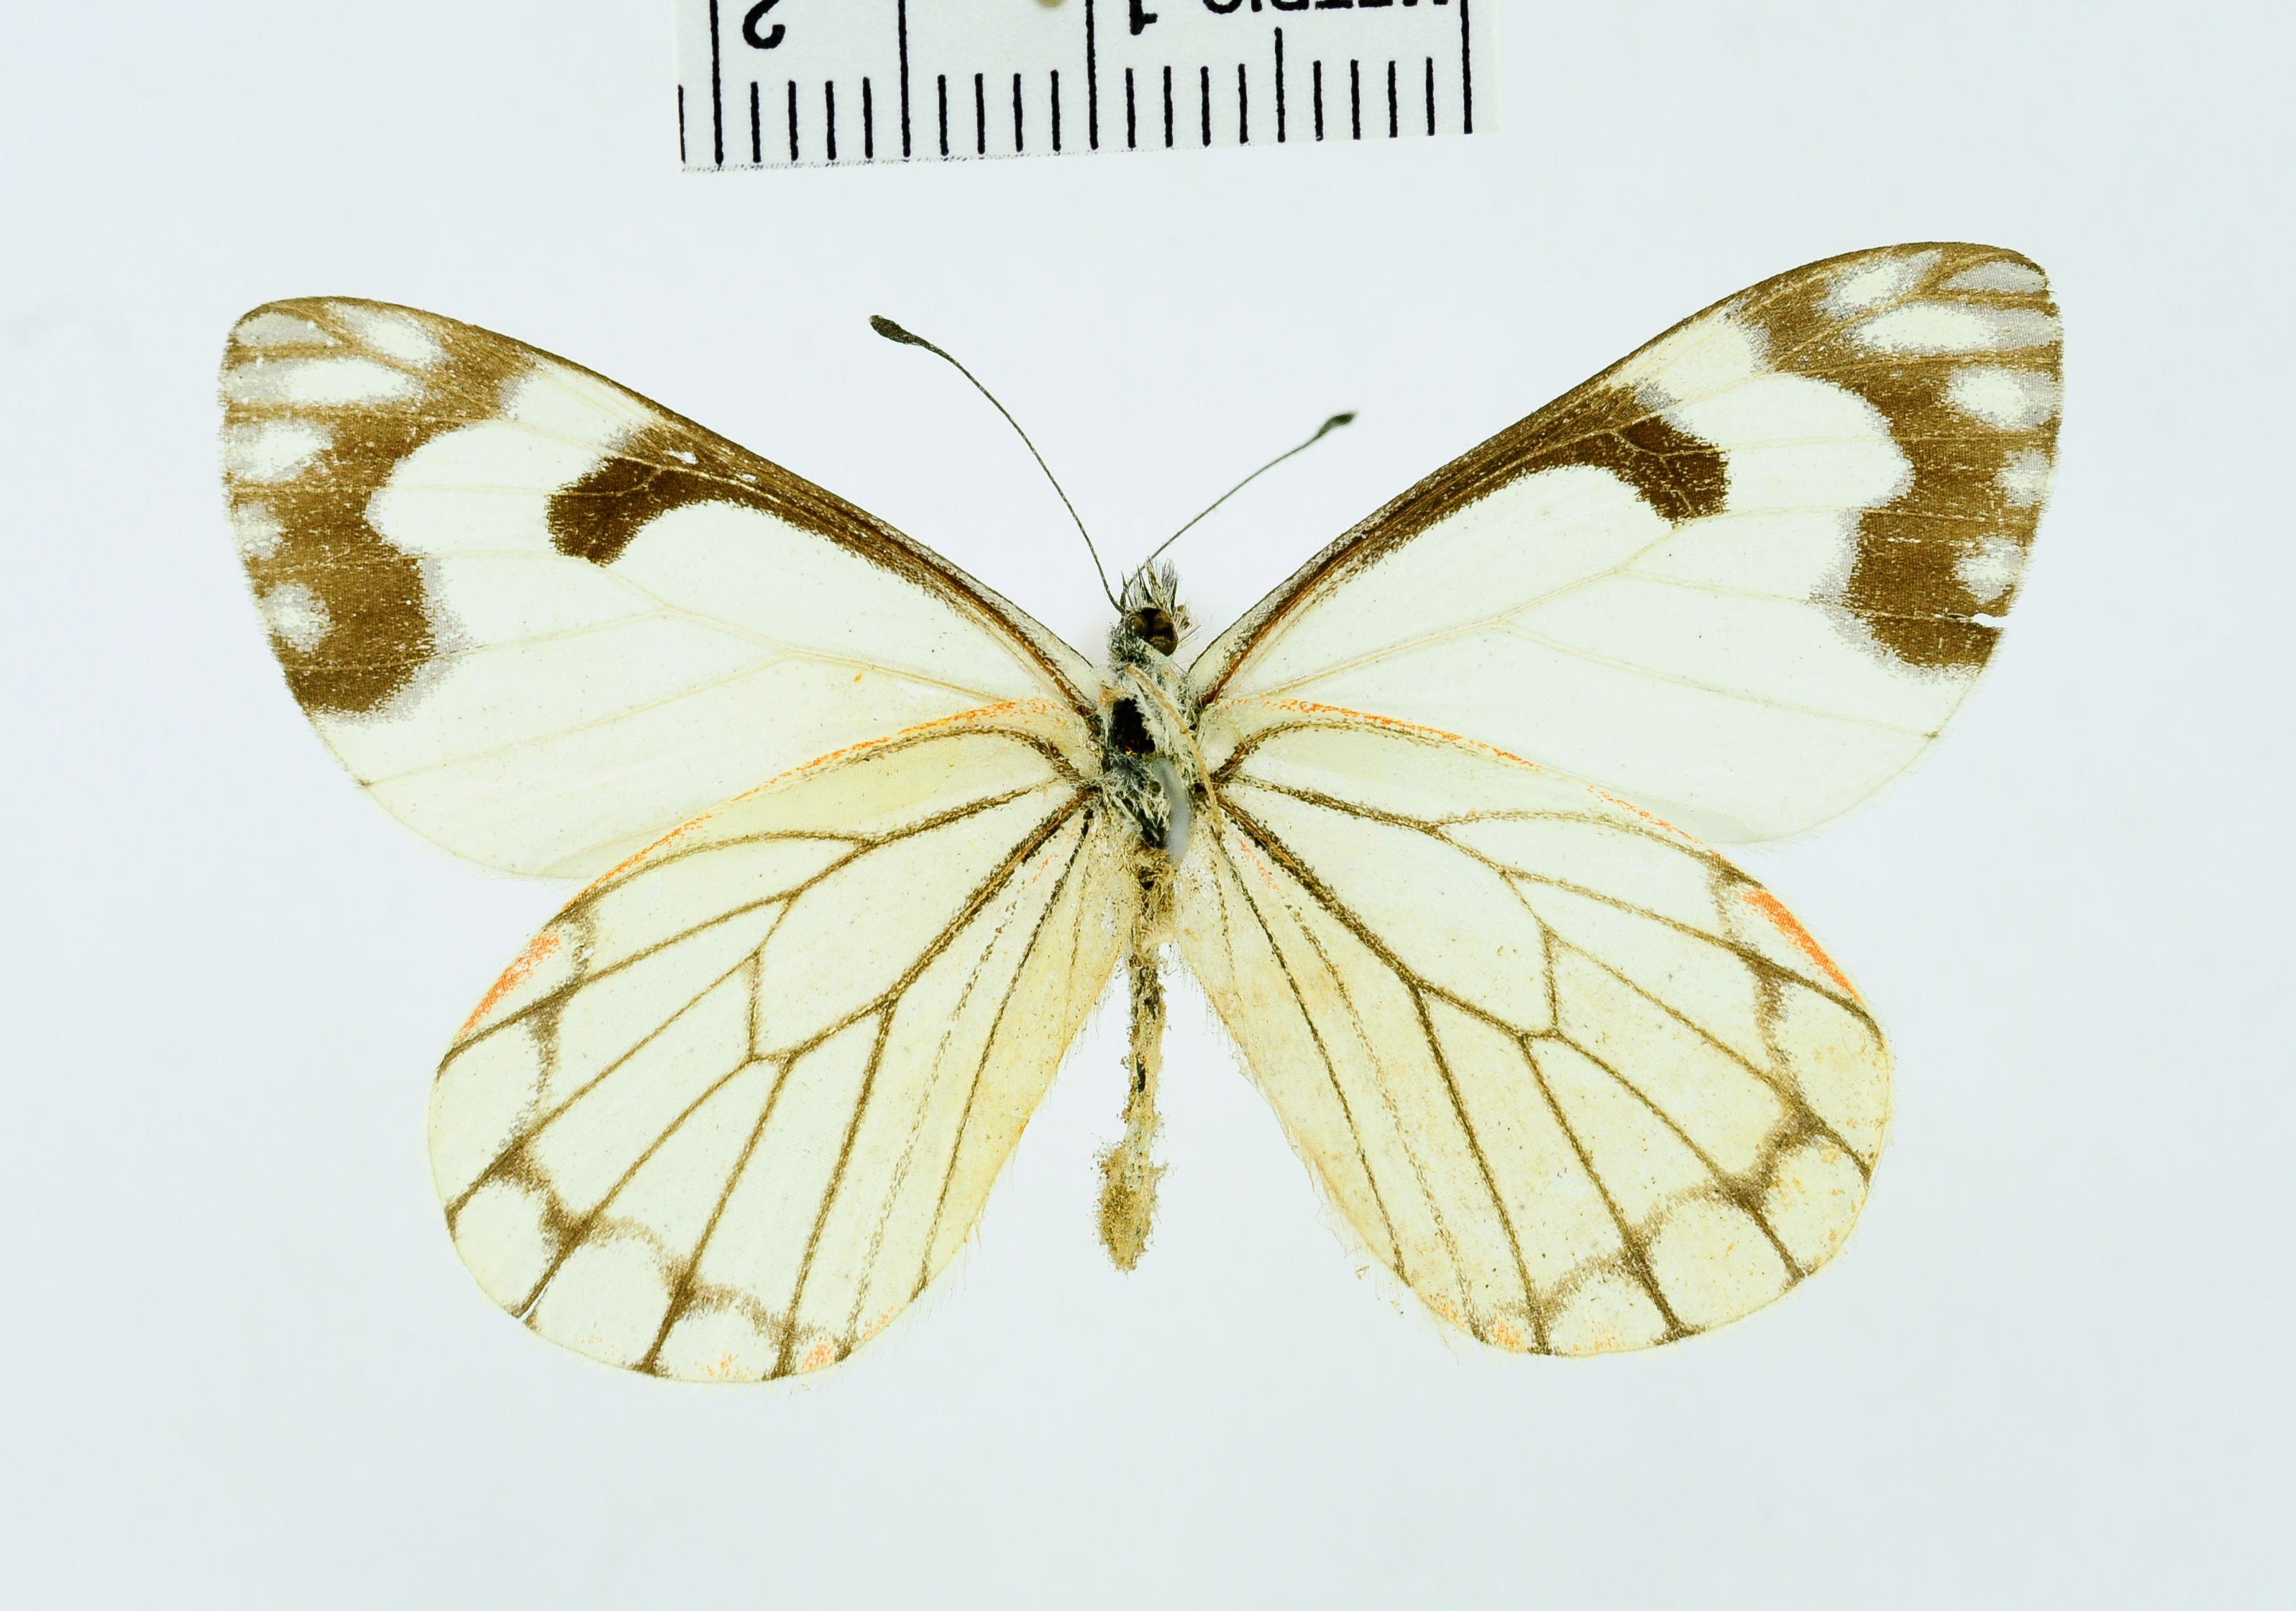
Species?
Pieris ninonia
